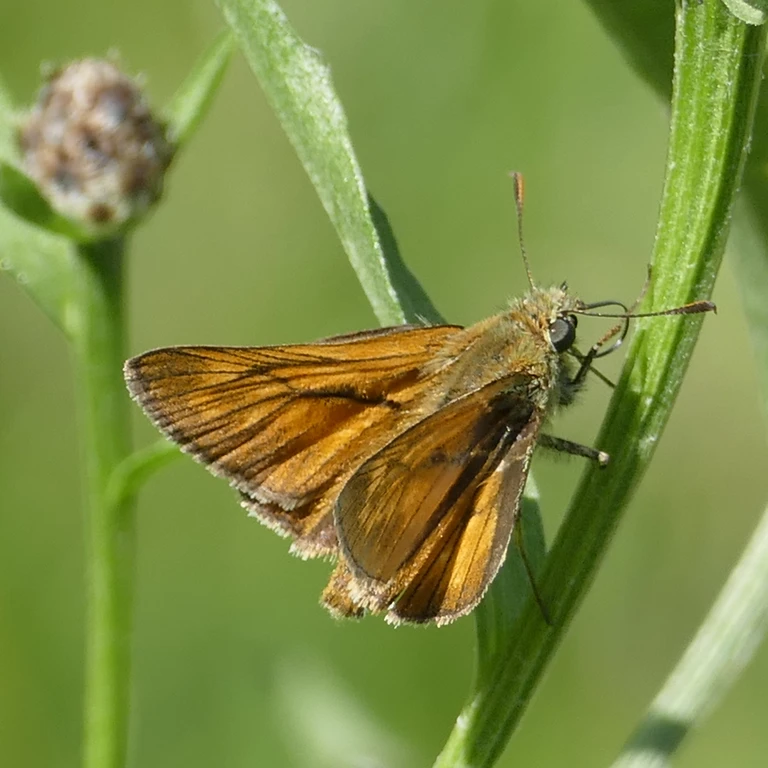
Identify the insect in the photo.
Ochlodes sylvanus (also Ochlodes venata)
